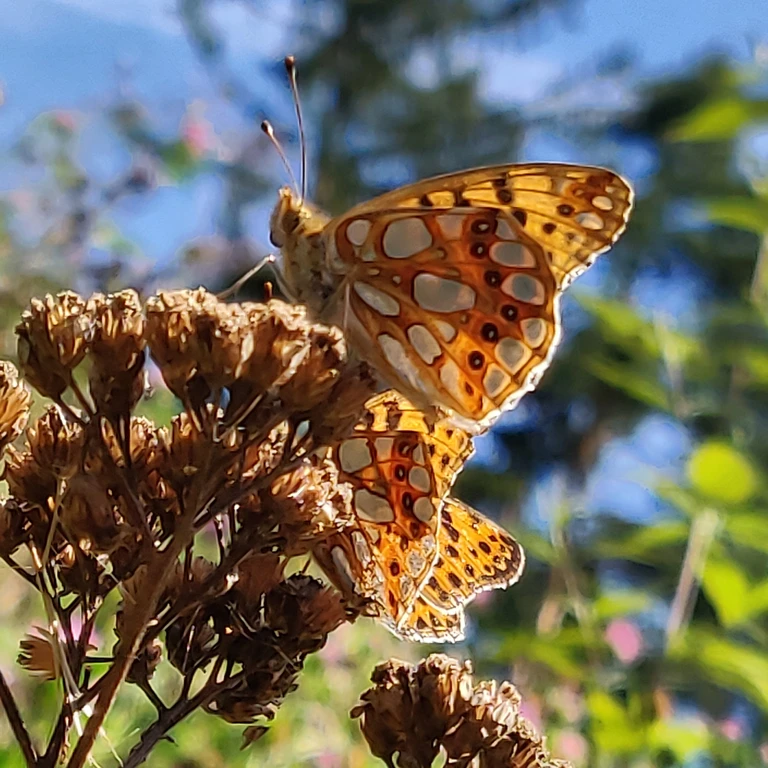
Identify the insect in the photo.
Issoria lathonia
